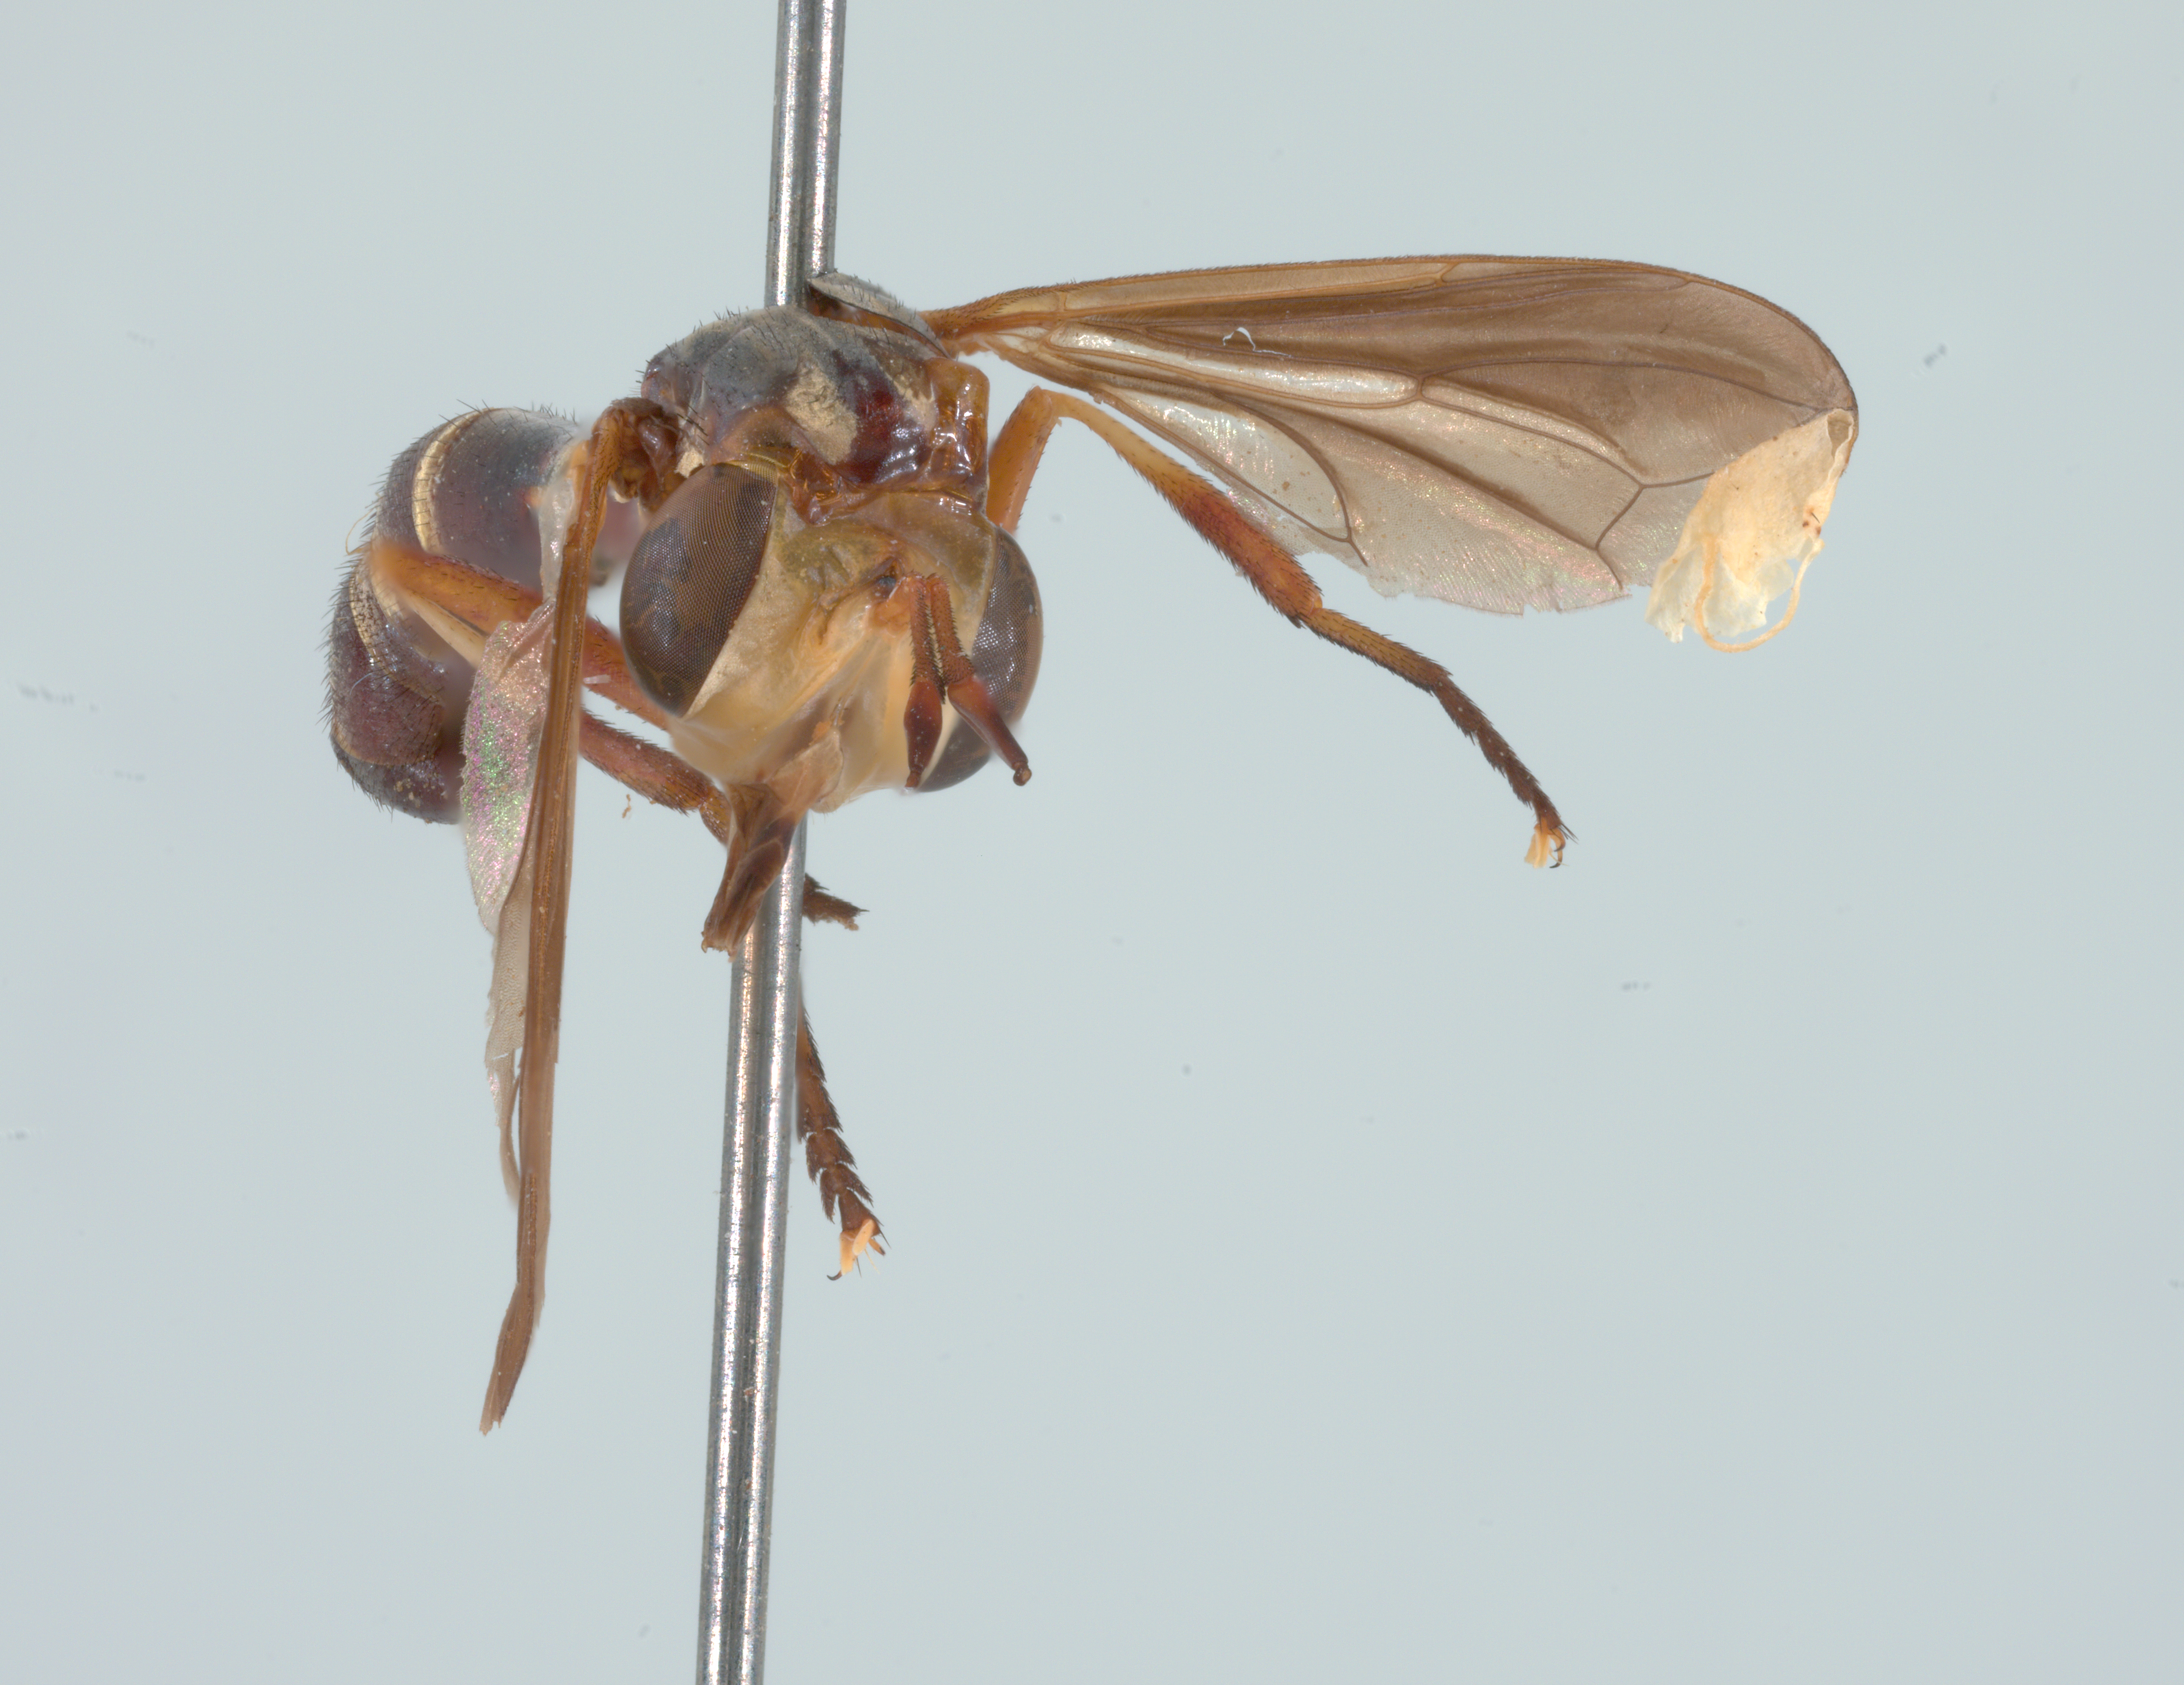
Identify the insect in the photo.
Physoconops brachyrhynchus
